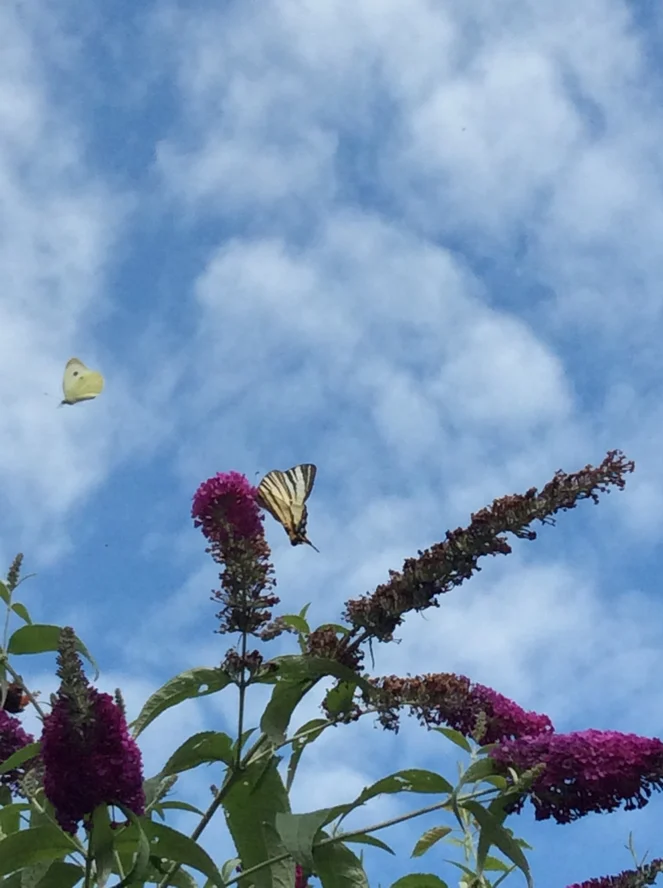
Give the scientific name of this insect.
Iphiclides podalirius
